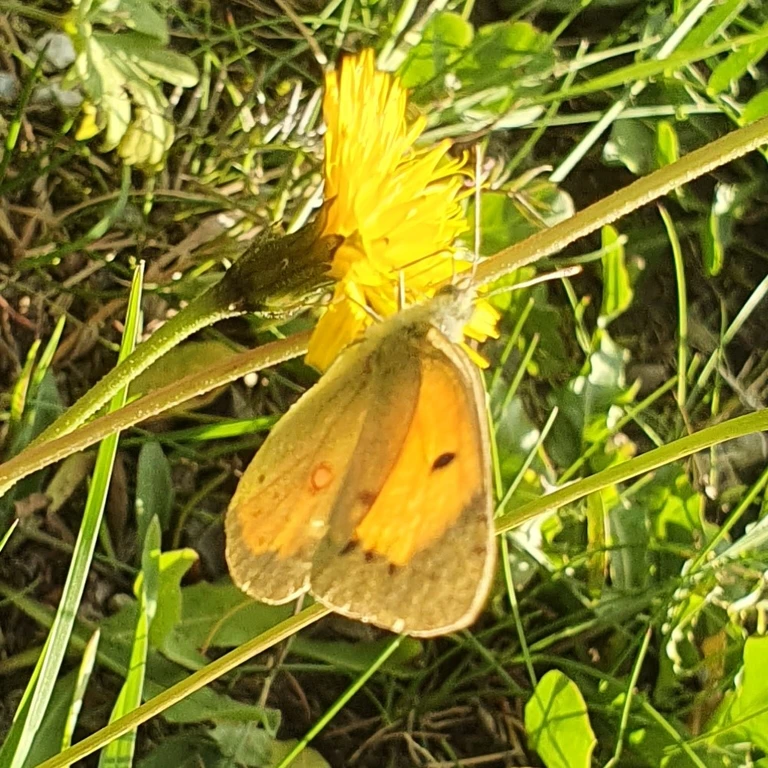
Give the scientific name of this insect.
Colias croceus
